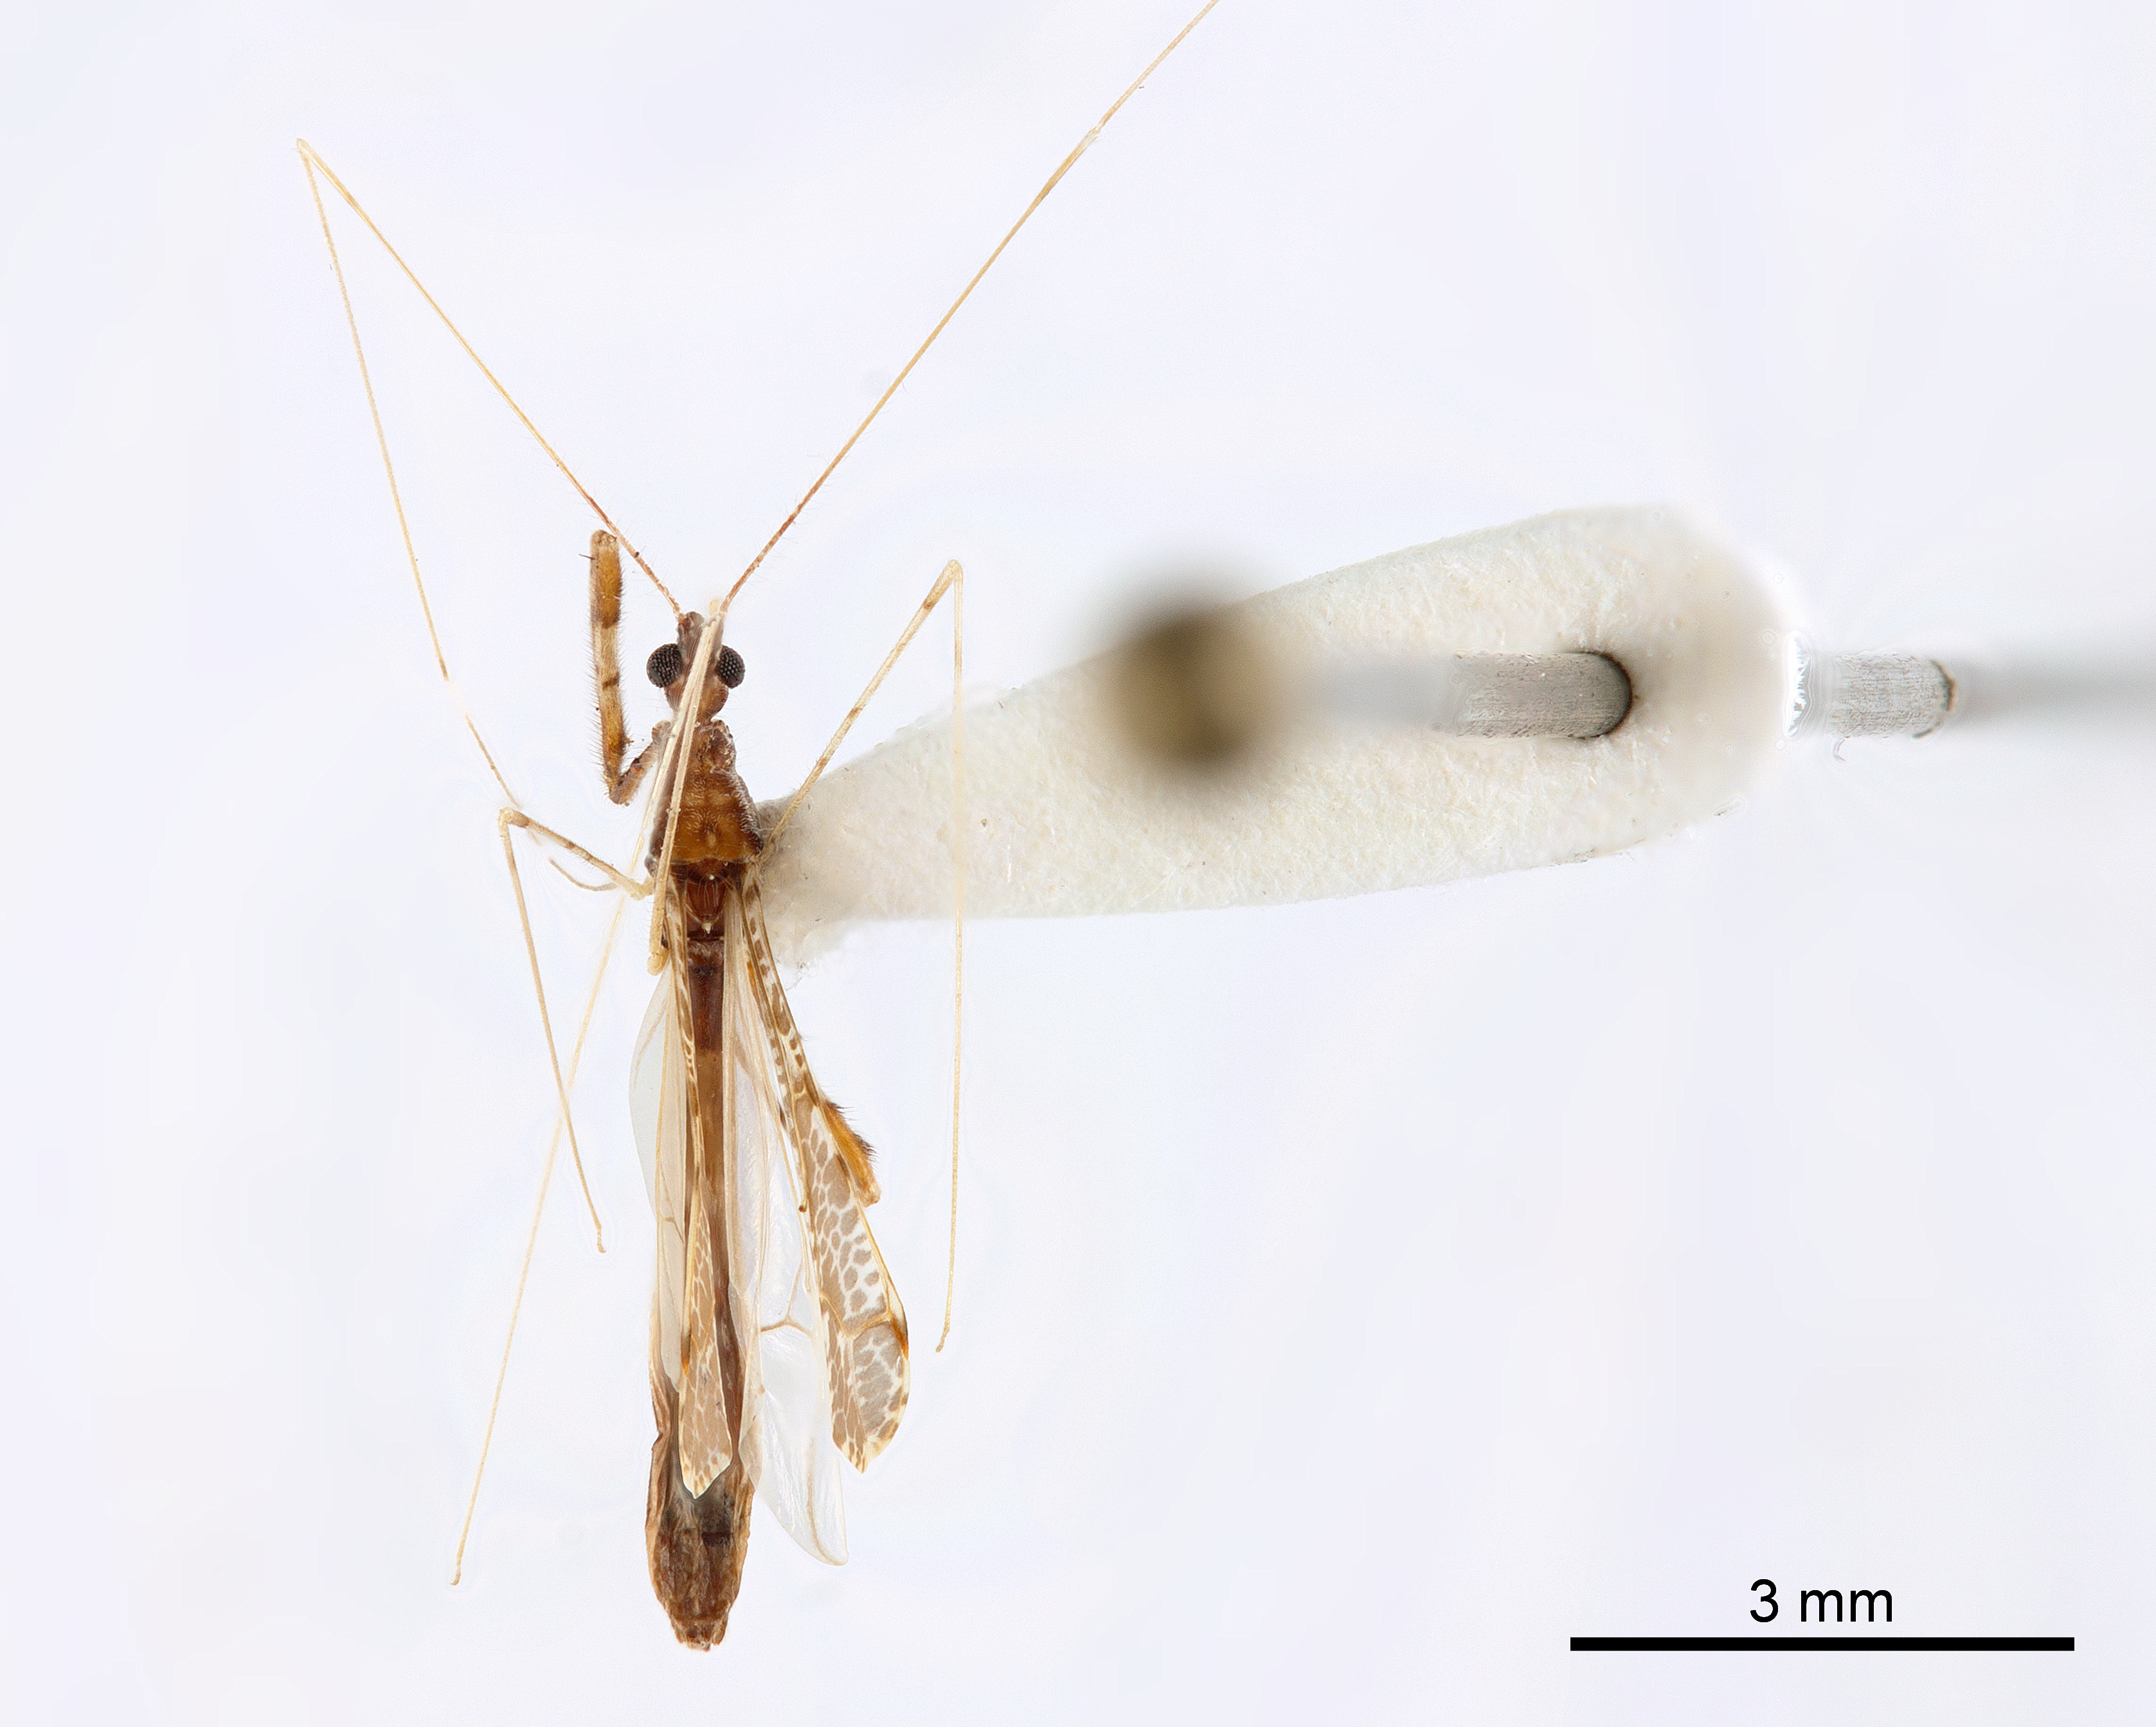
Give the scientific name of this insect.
Tridemula mixta
